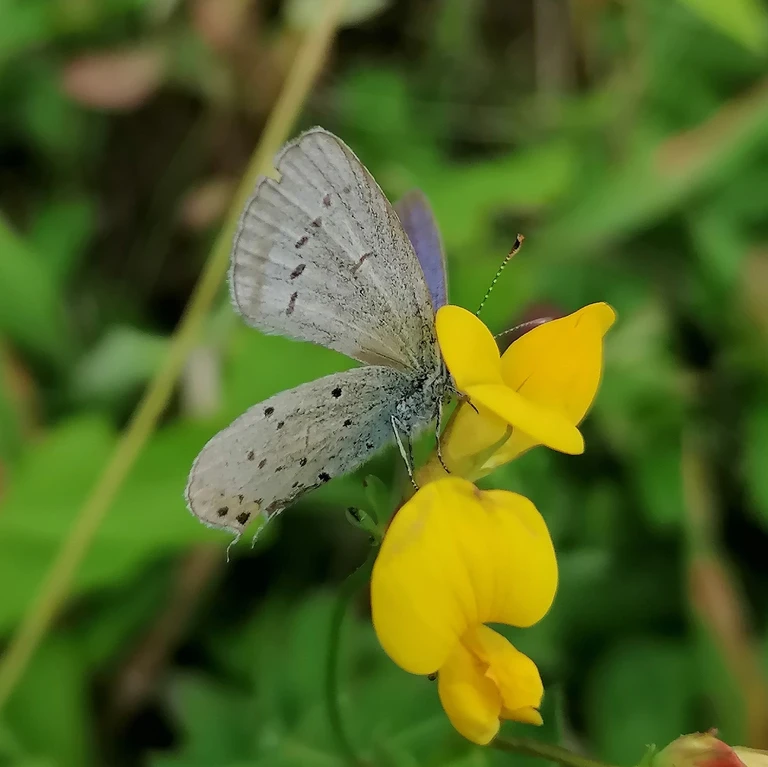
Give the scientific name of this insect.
Cupido argiades (also Elkalyce argiades)
